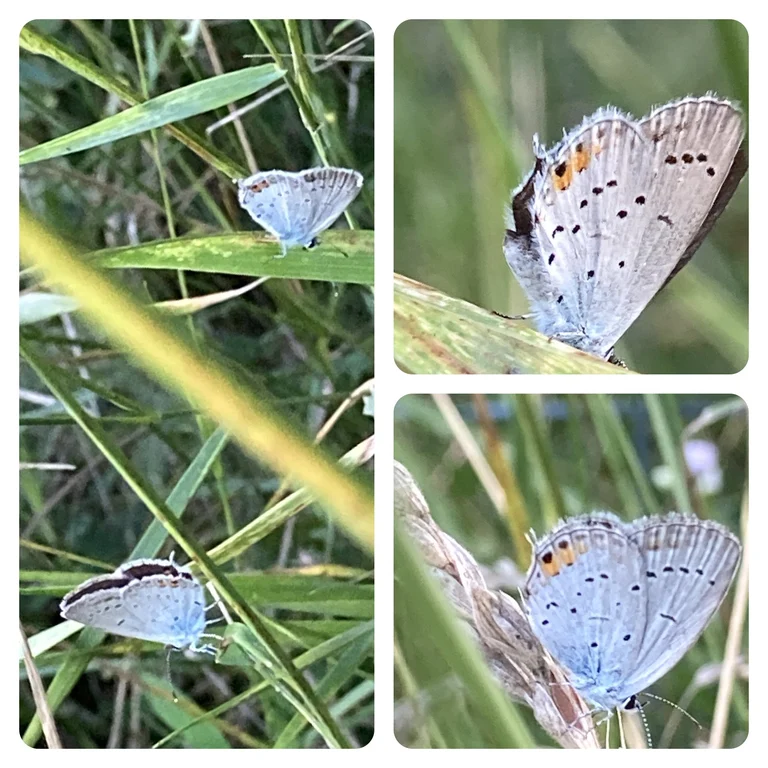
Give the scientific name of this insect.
Cupido argiades (also Elkalyce argiades)
